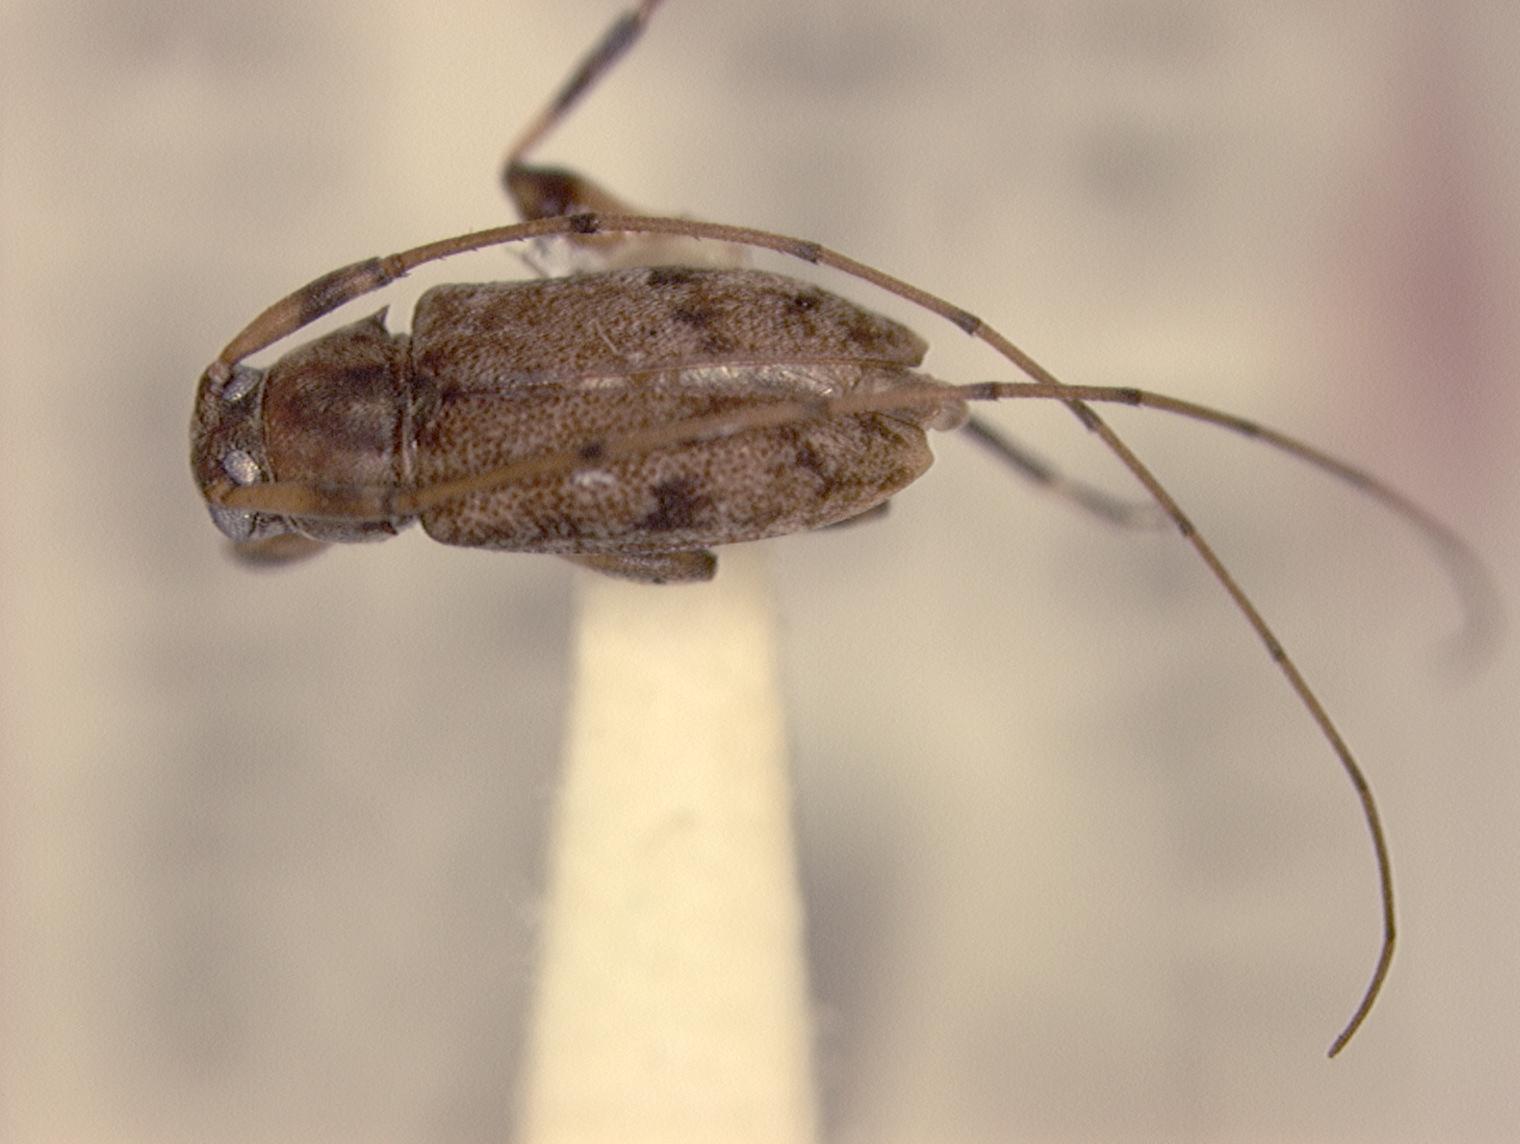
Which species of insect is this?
Urgleptes clarkei
